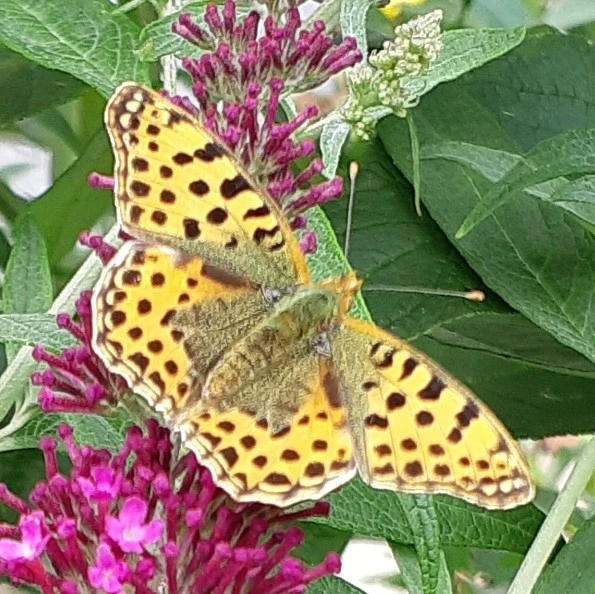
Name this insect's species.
Issoria lathonia
